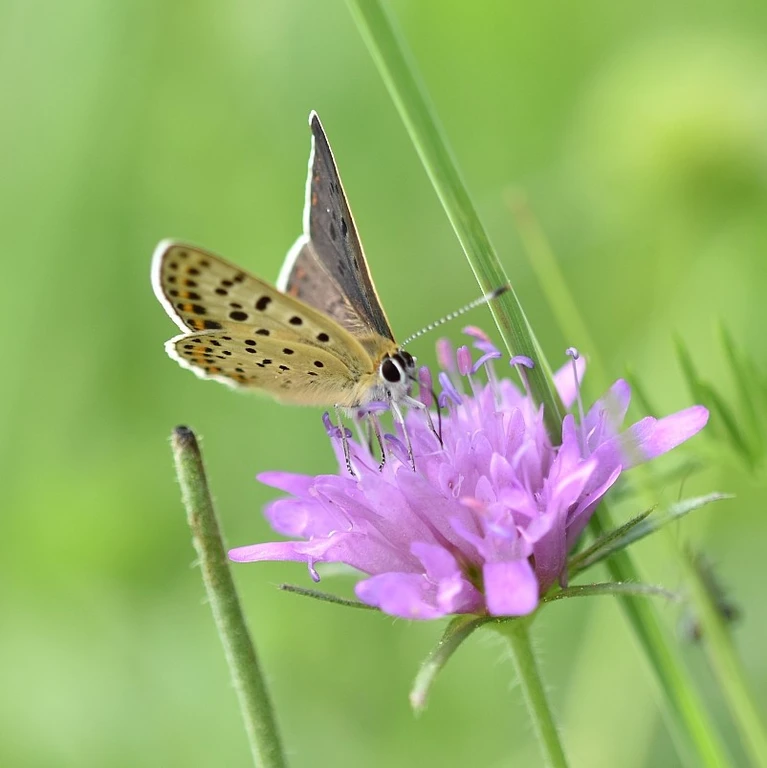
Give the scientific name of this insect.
Lycaena tityrus (also Loweia tityrus)
